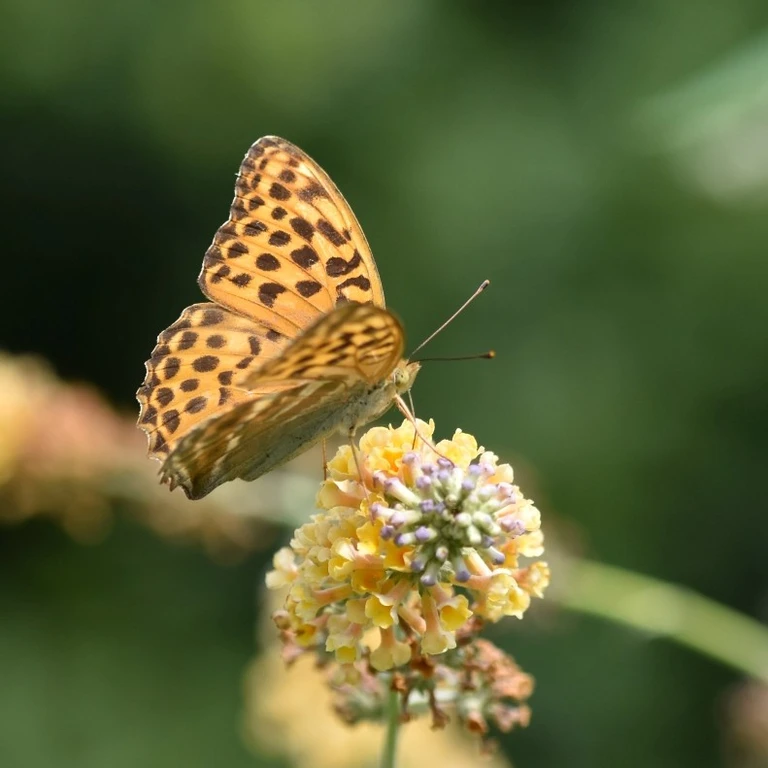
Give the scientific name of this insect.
Argynnis paphia
